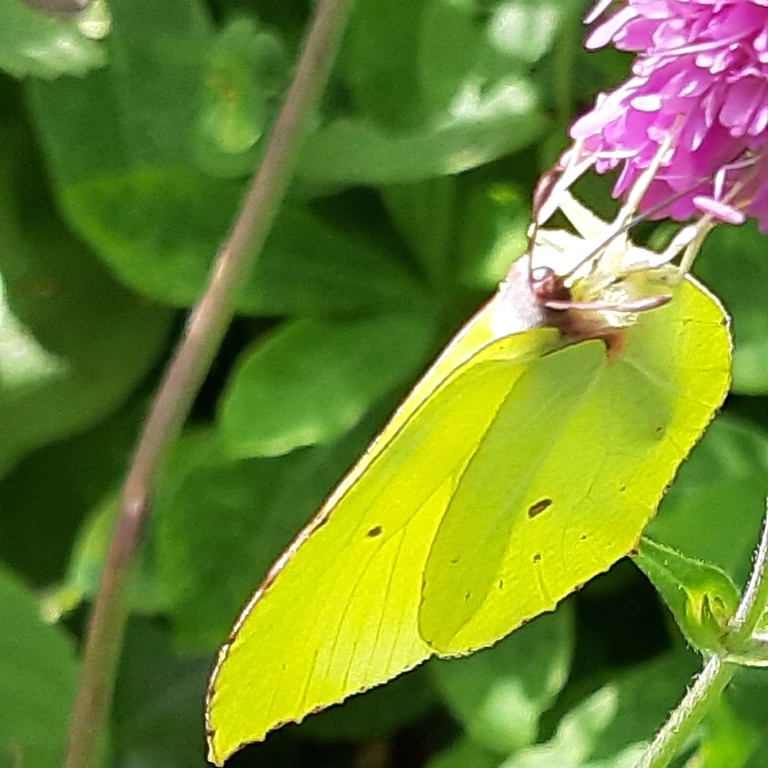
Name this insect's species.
Gonepteryx rhamni
